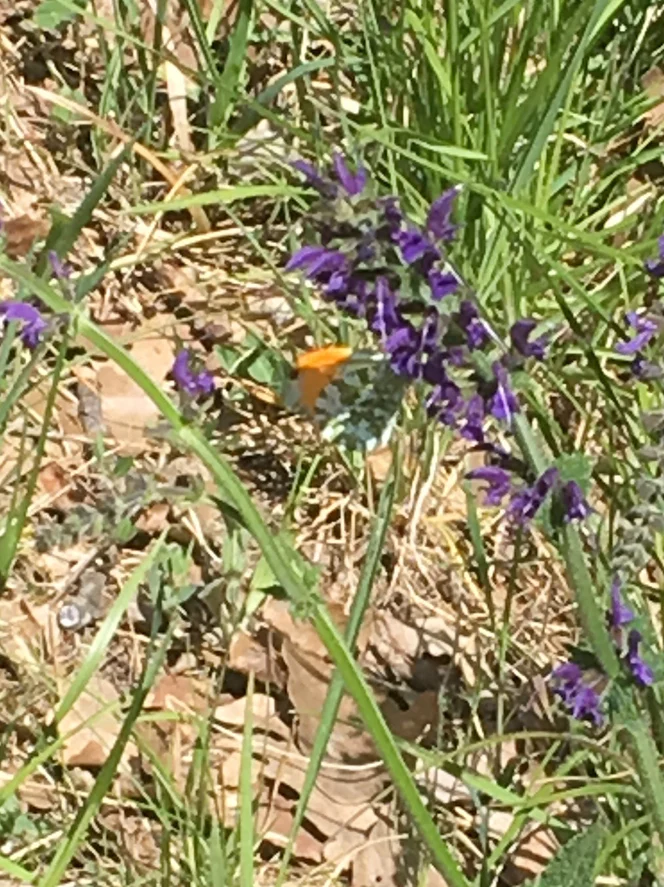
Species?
Anthocharis cardamines
